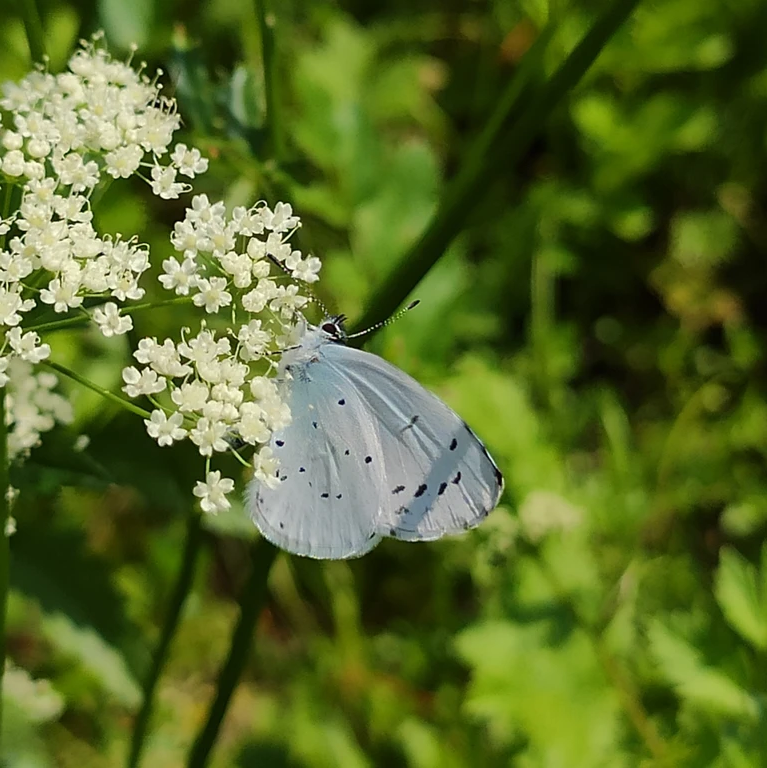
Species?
Celastrina argiolus
